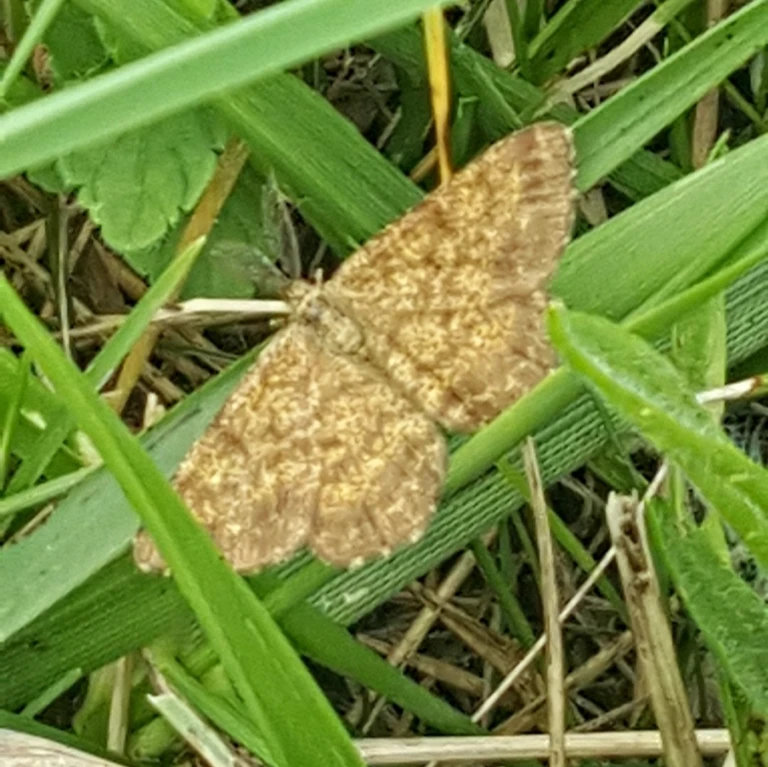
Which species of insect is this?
Ematurga atomaria
